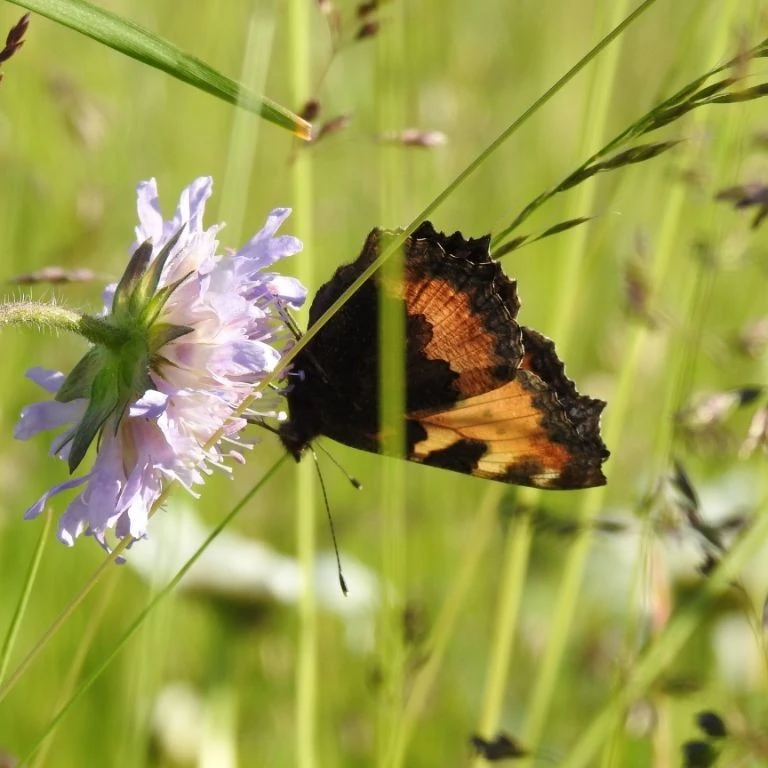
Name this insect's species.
Aglais urticae
